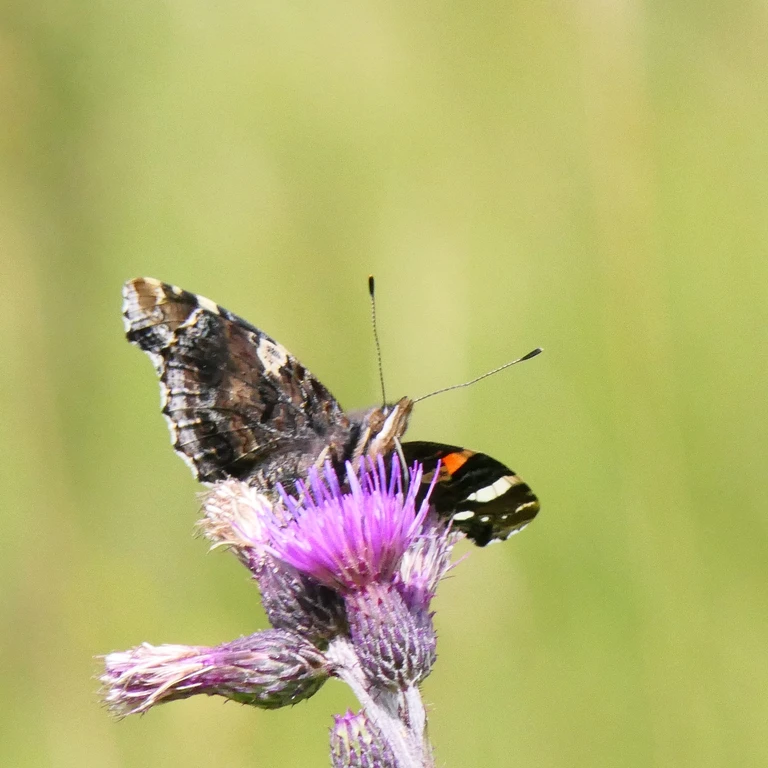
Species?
Vanessa atalanta
